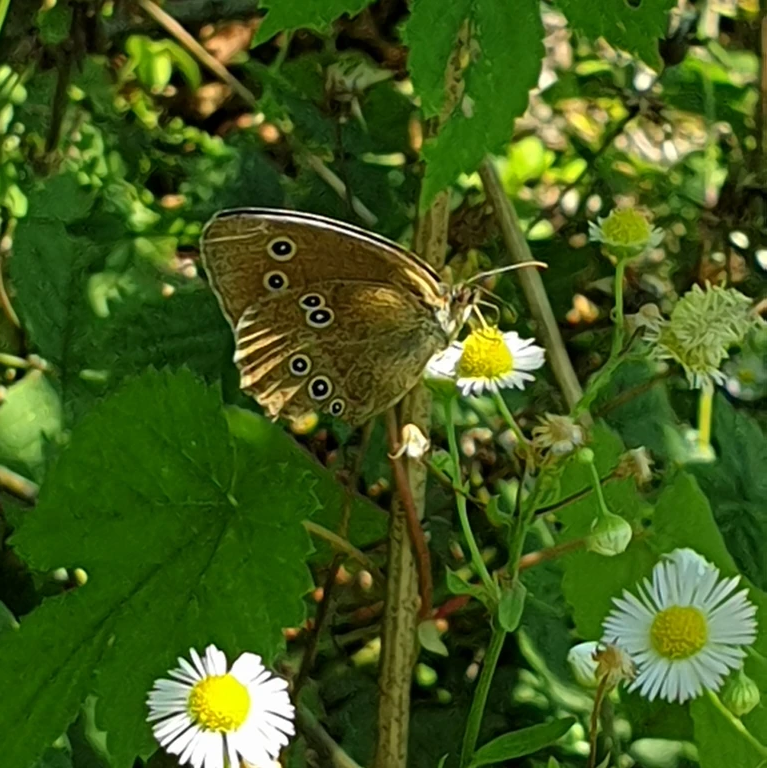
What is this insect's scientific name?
Aphantopus hyperantus
